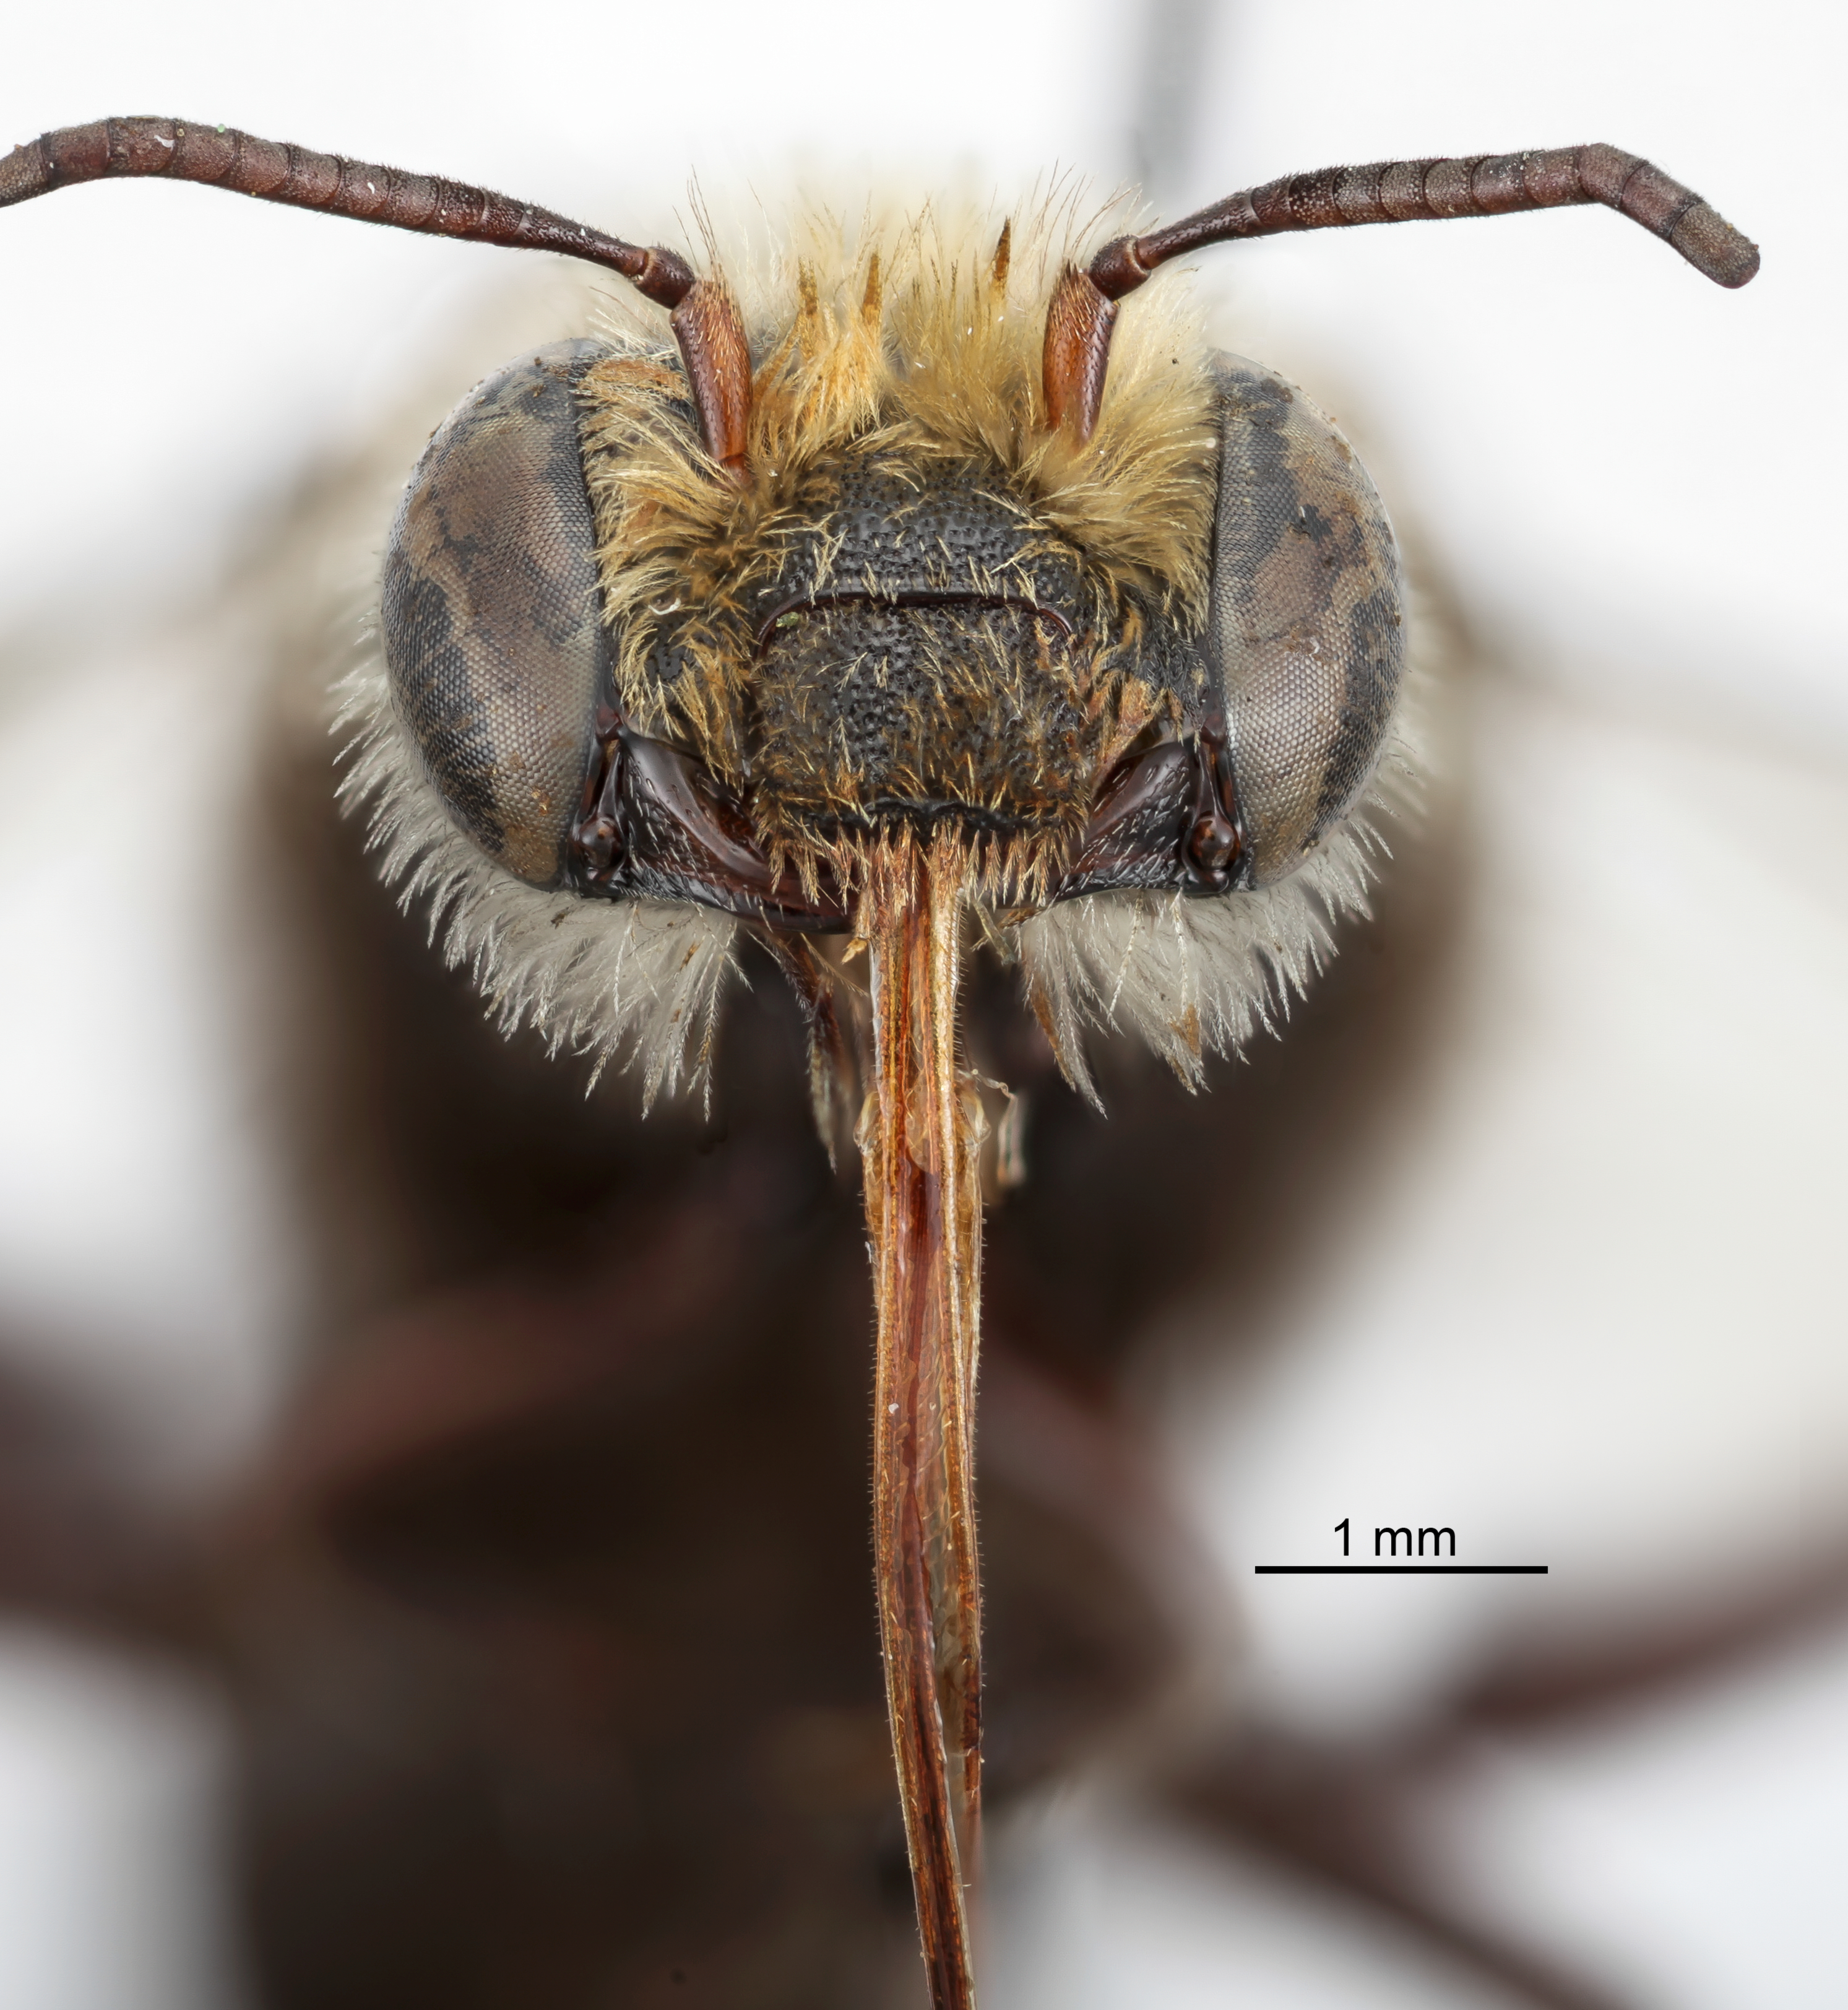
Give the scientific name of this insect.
Melitoma nudicauda
